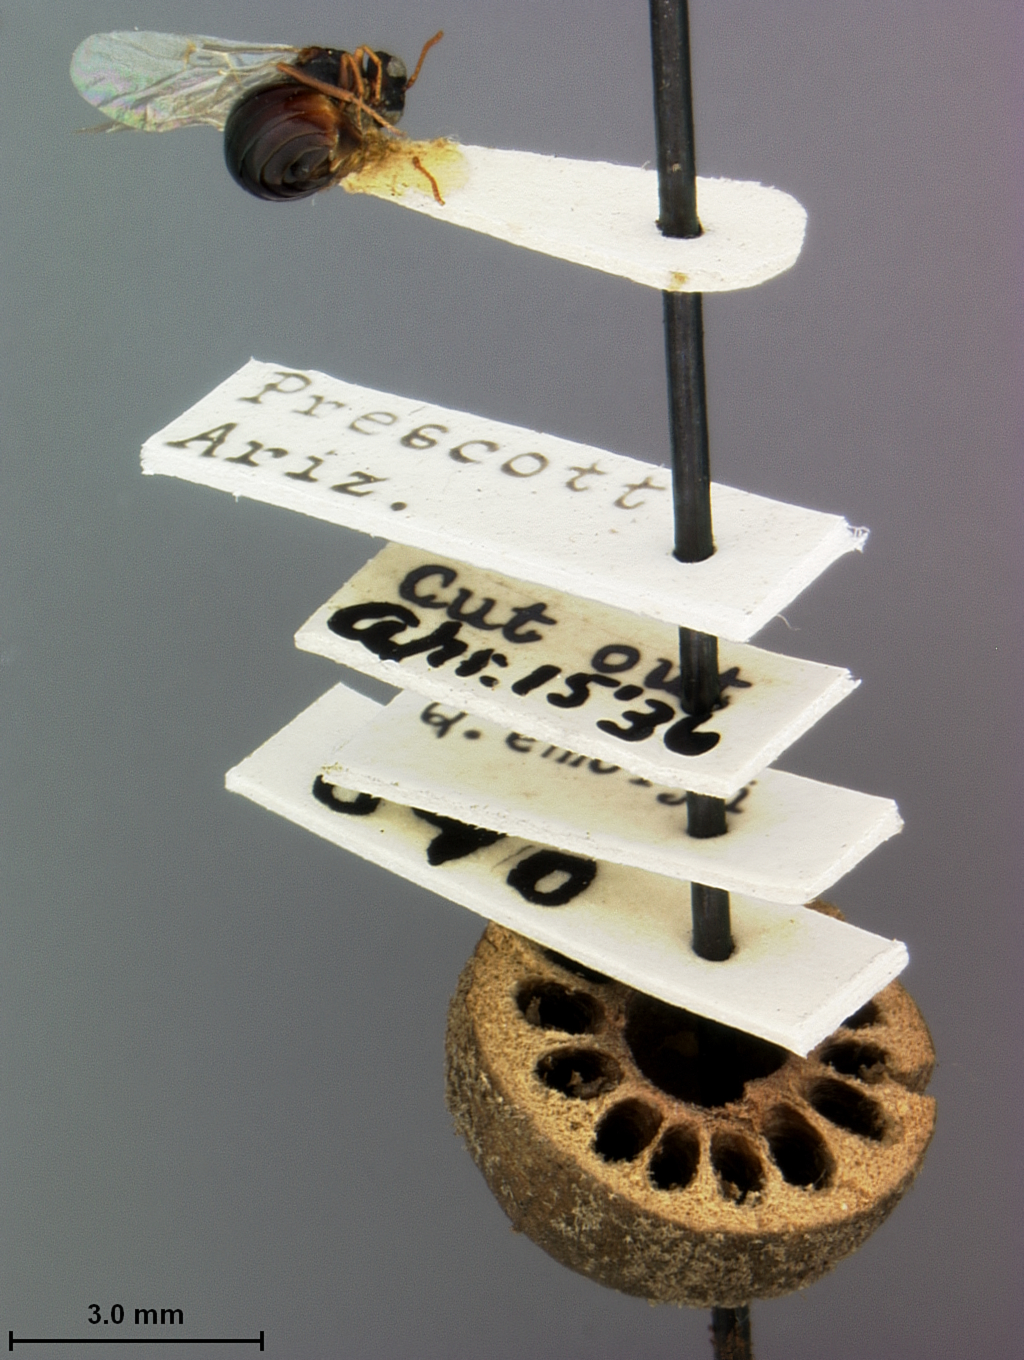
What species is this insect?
Andricus formosalis
